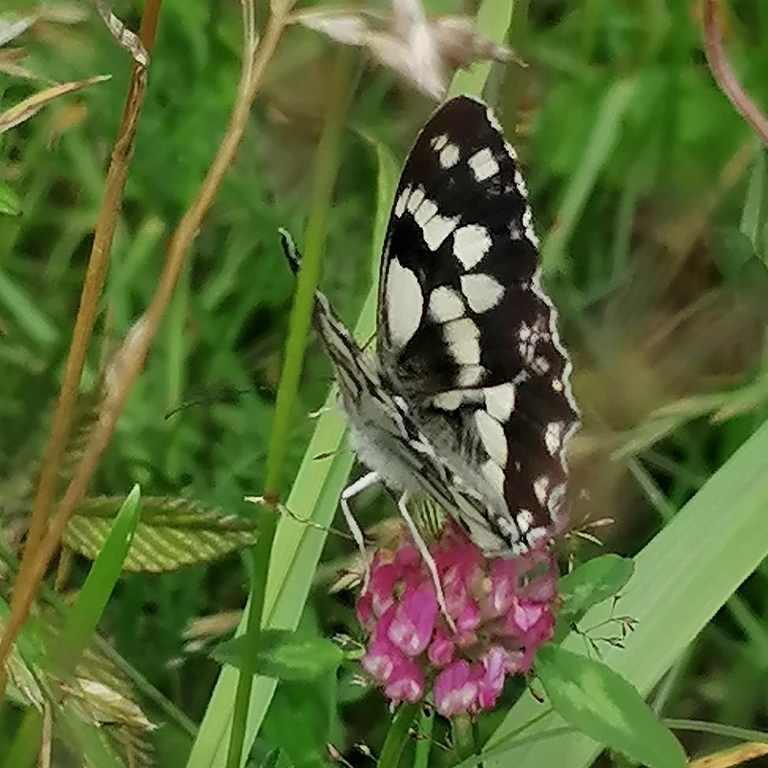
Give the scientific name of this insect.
Melanargia galathea
